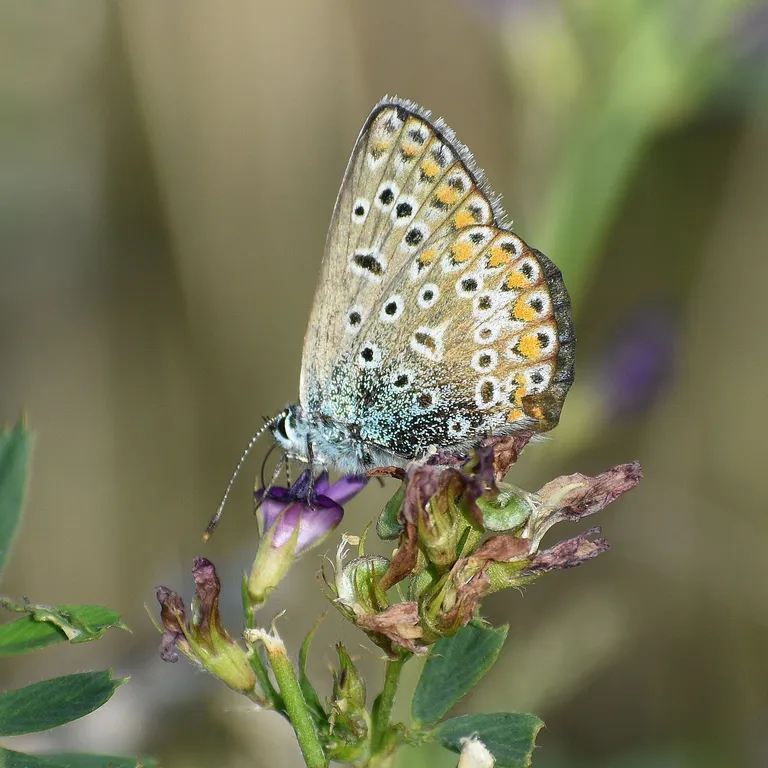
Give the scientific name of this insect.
Polyommatus icarus
